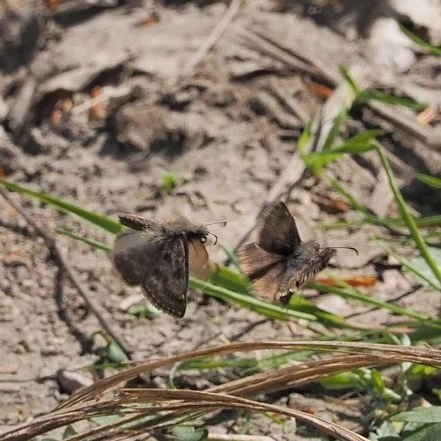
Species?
Erynnis tages
